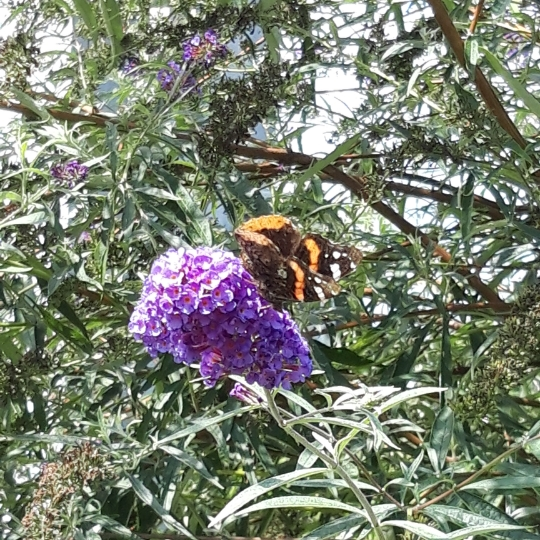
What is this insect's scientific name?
Vanessa atalanta
